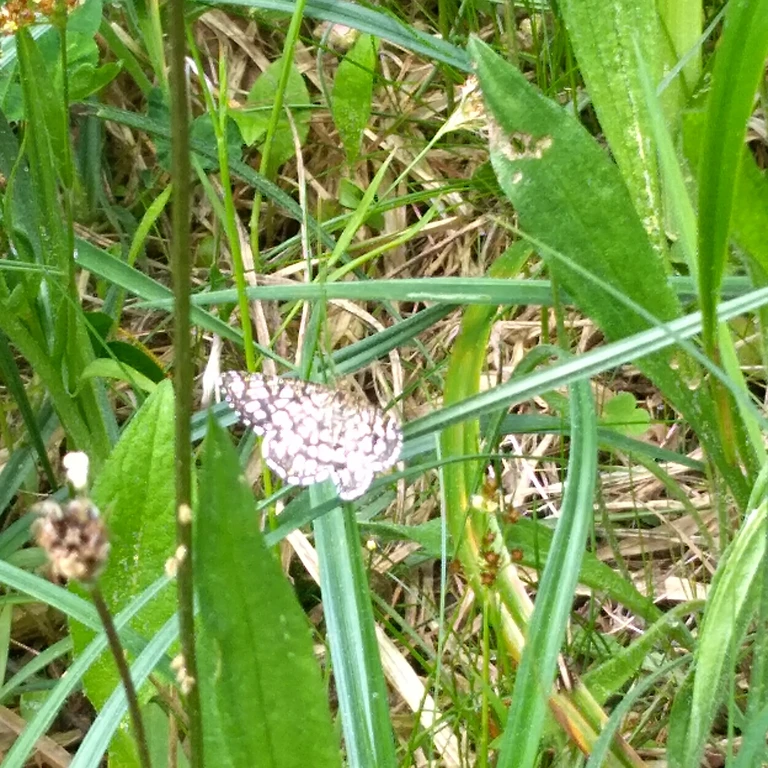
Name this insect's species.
Chiasmia clathrata
